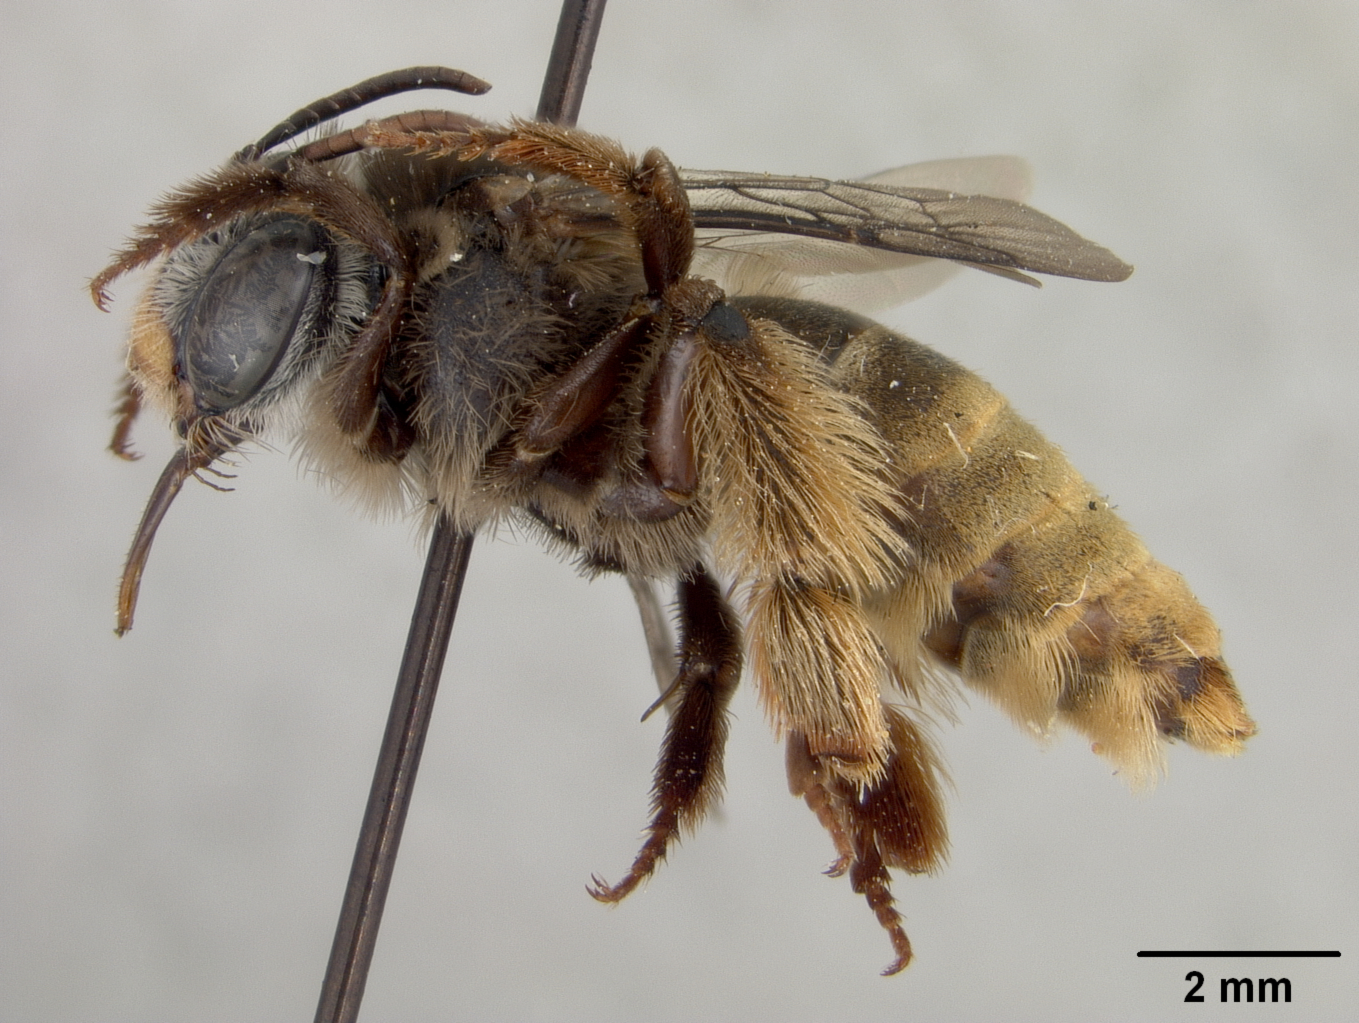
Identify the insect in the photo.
Exomalopsis fulvotecta
